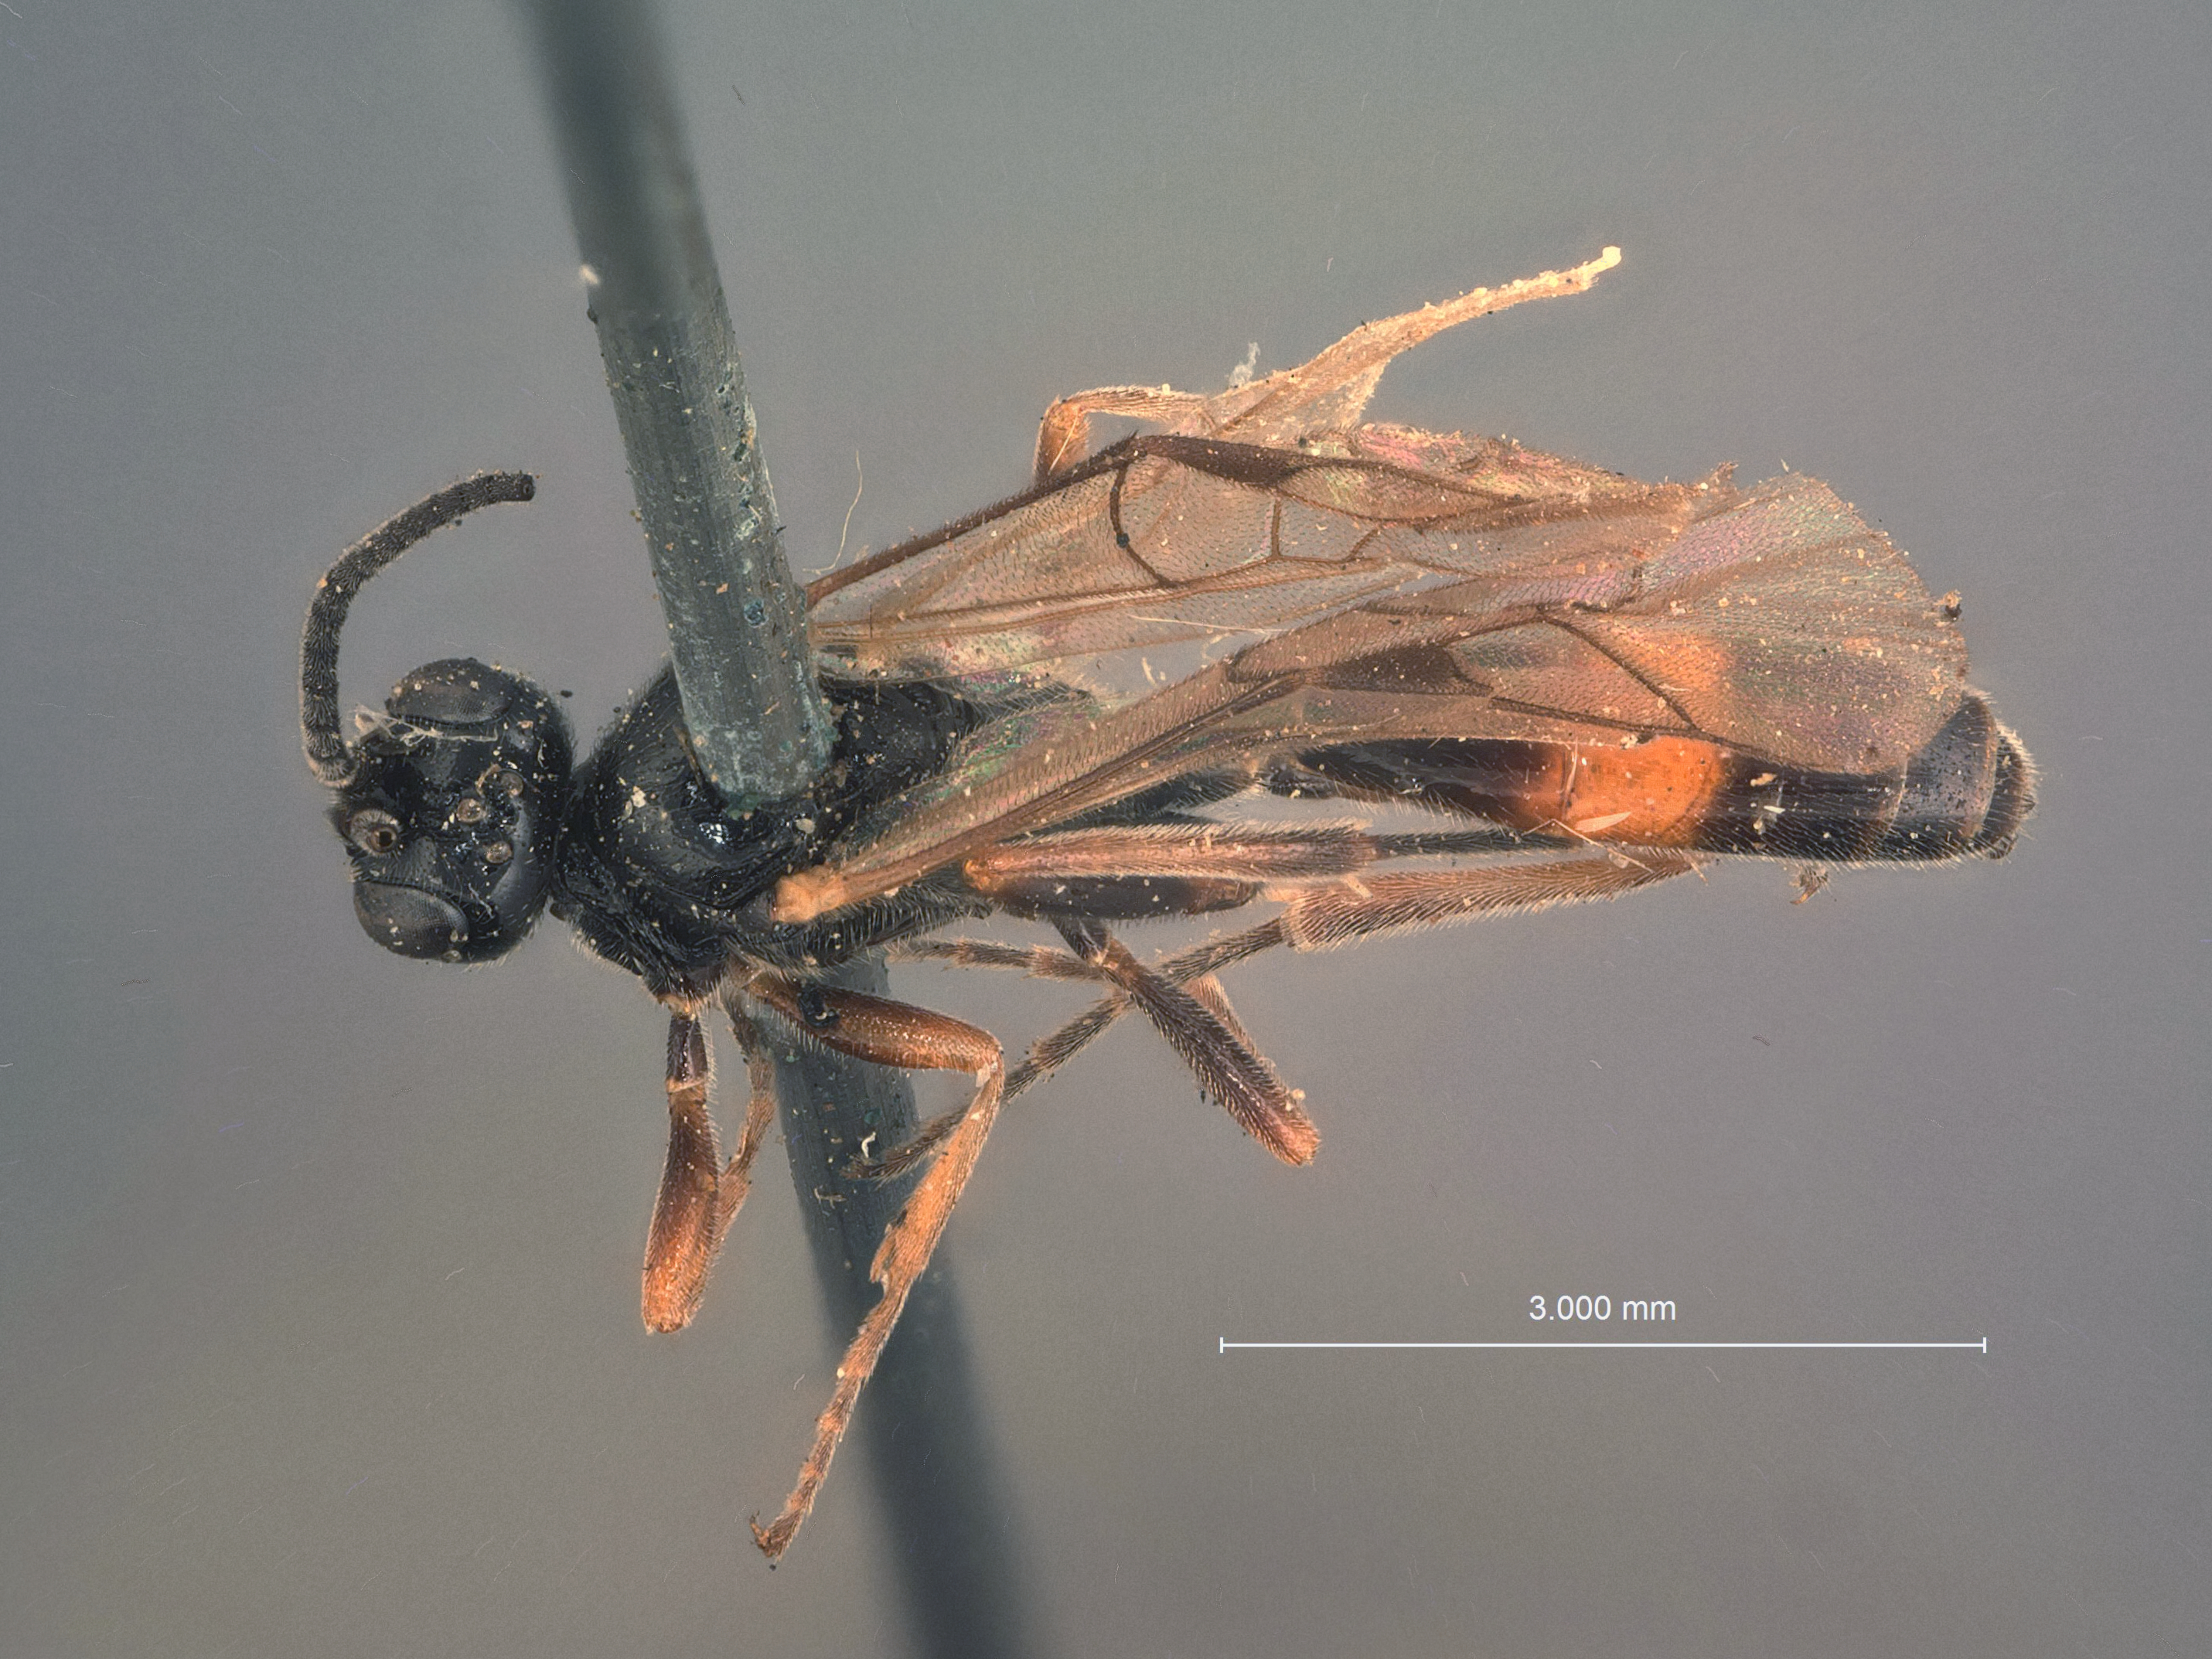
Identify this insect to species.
Exolytus rubrocinctus
